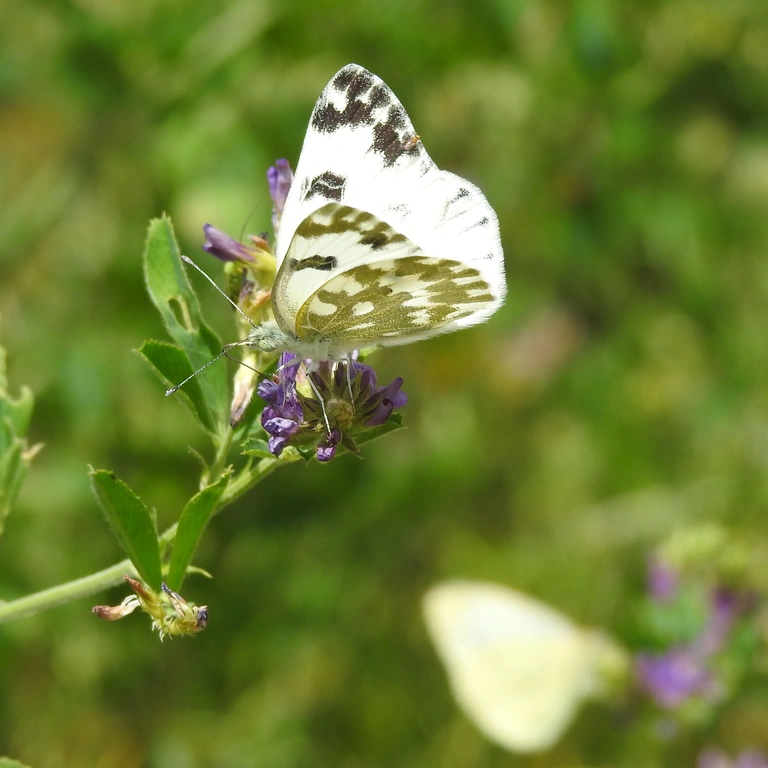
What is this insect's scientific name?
Pontia edusa
